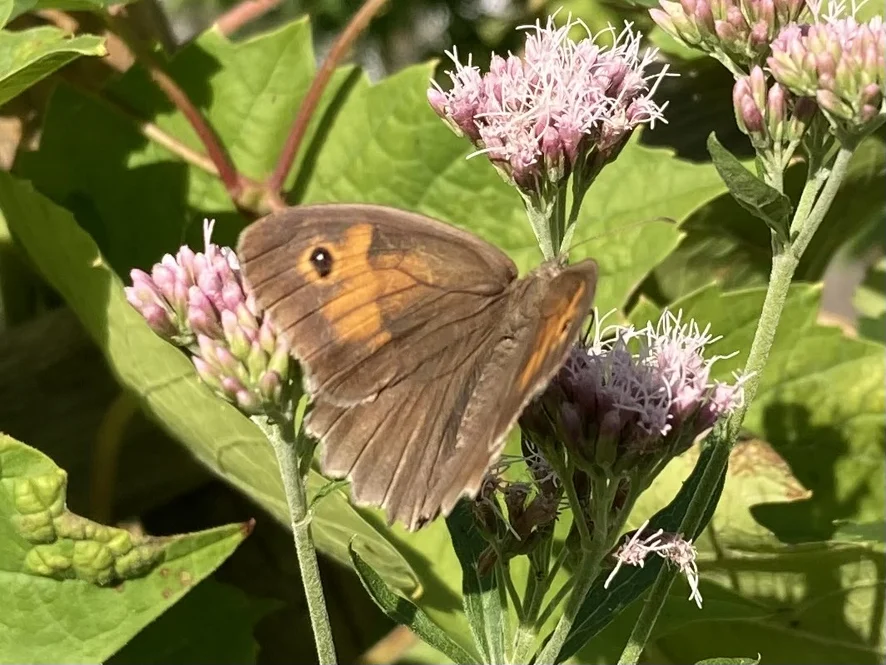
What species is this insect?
Maniola jurtina
